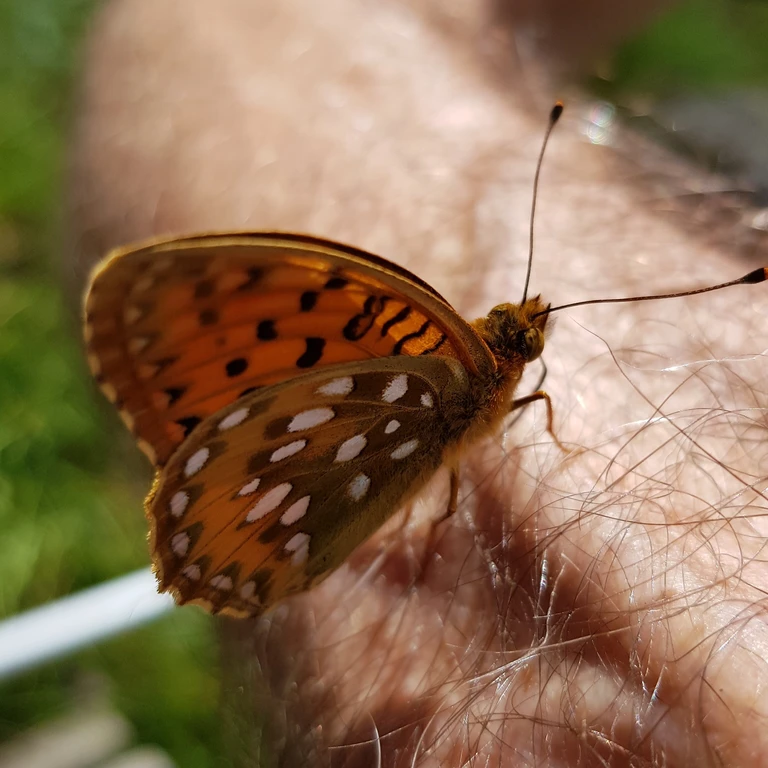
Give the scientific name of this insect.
Speyeria aglaja
